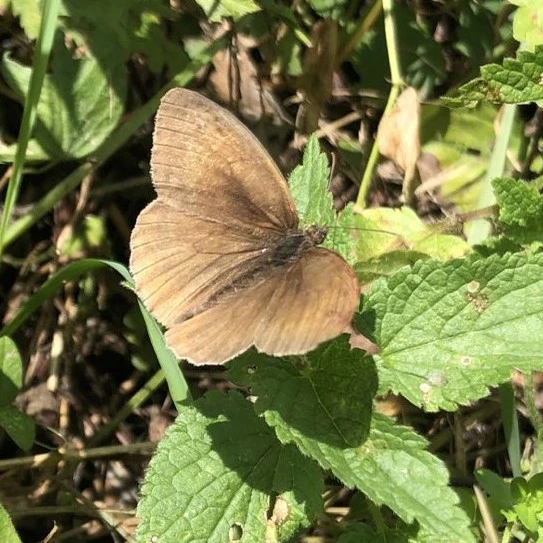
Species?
Maniola jurtina
